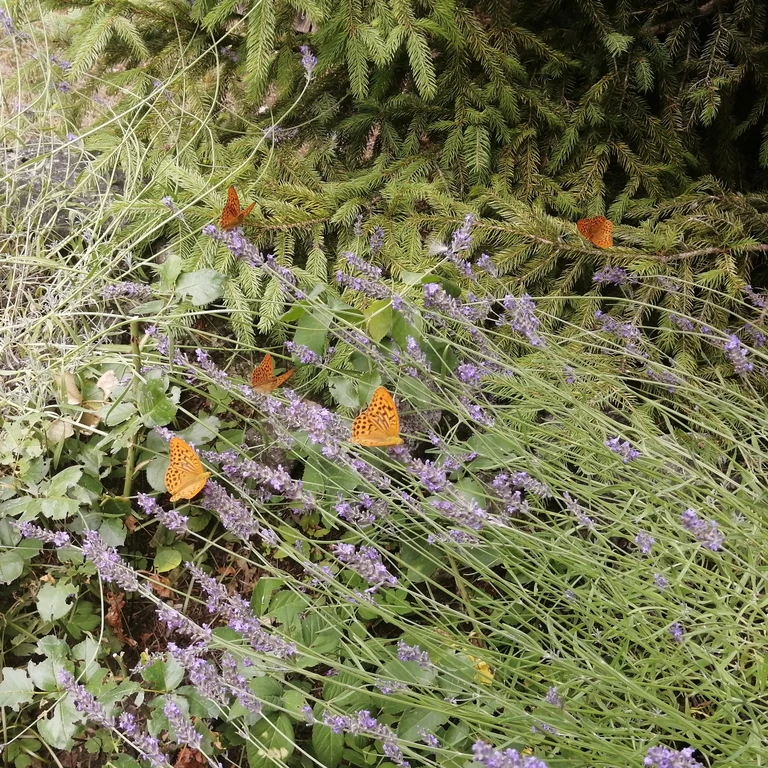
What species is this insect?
Argynnis paphia
